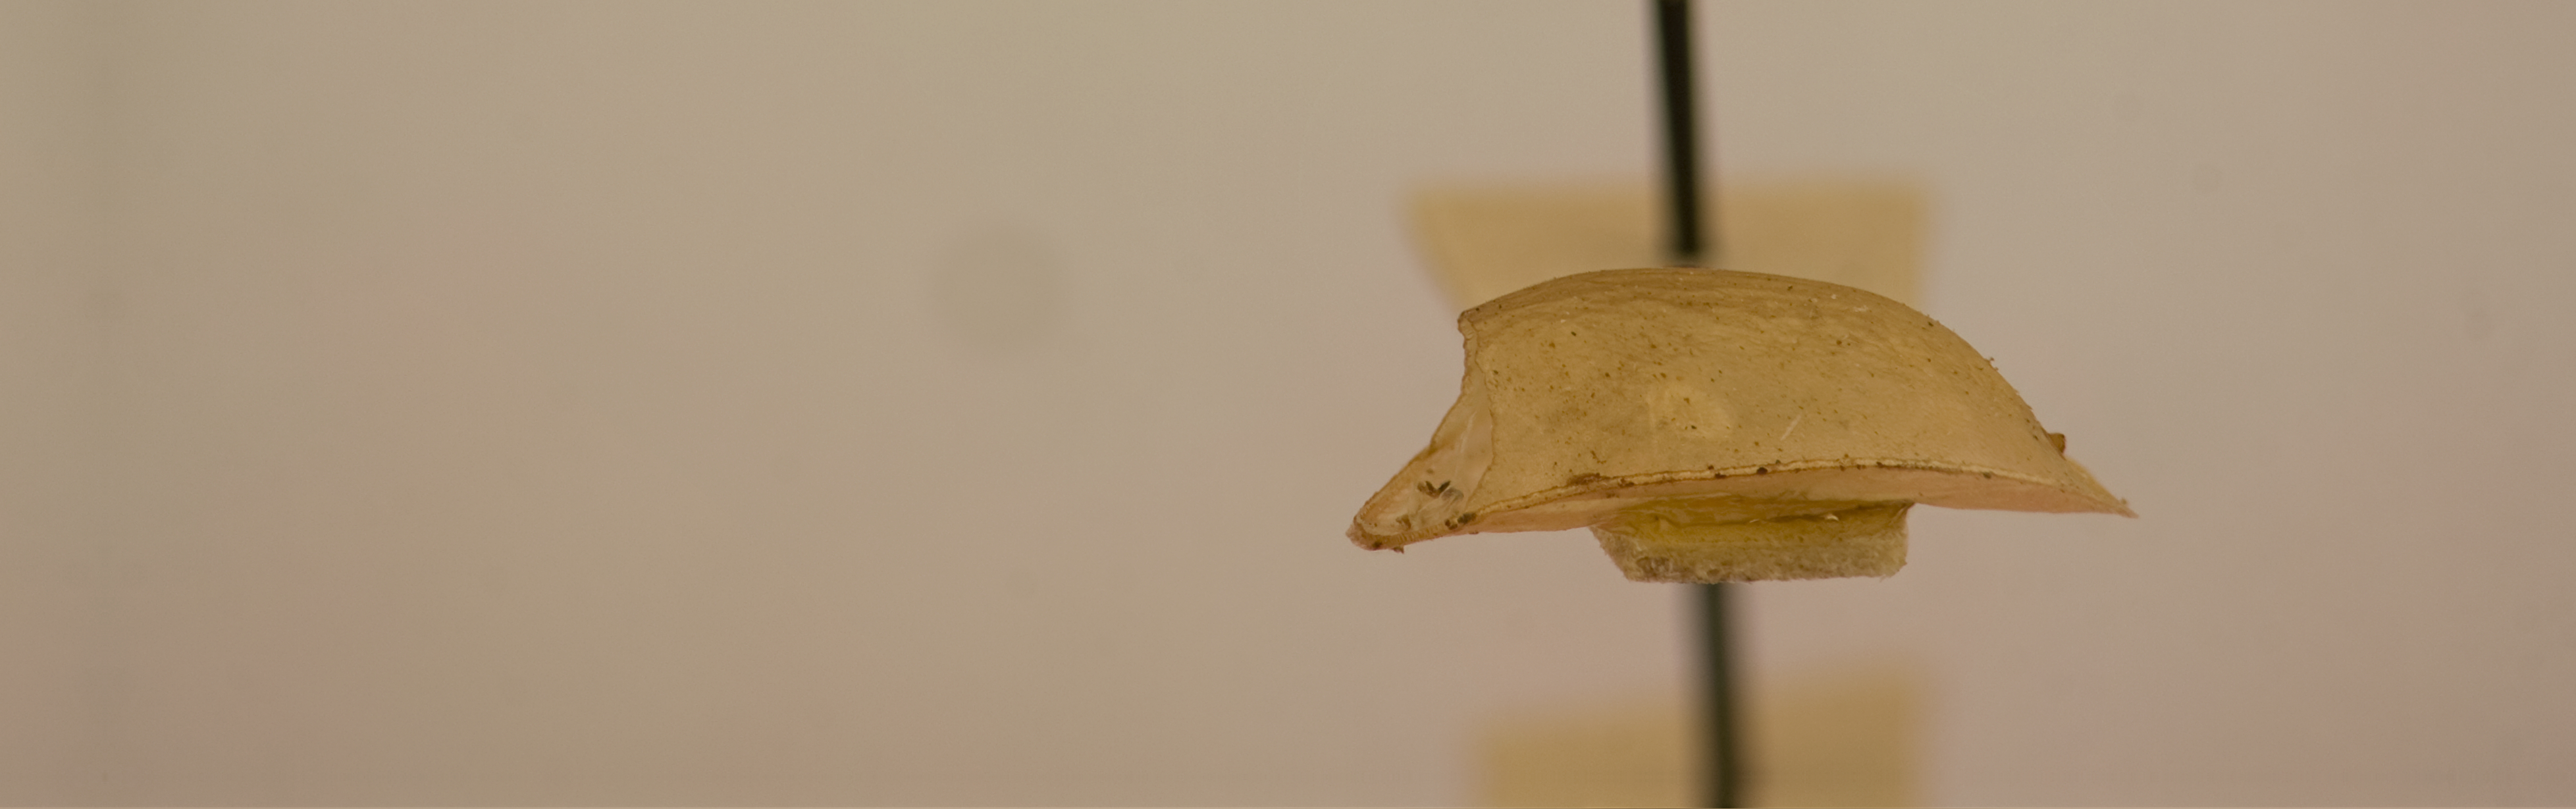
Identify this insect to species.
Bardistopus papuanum
